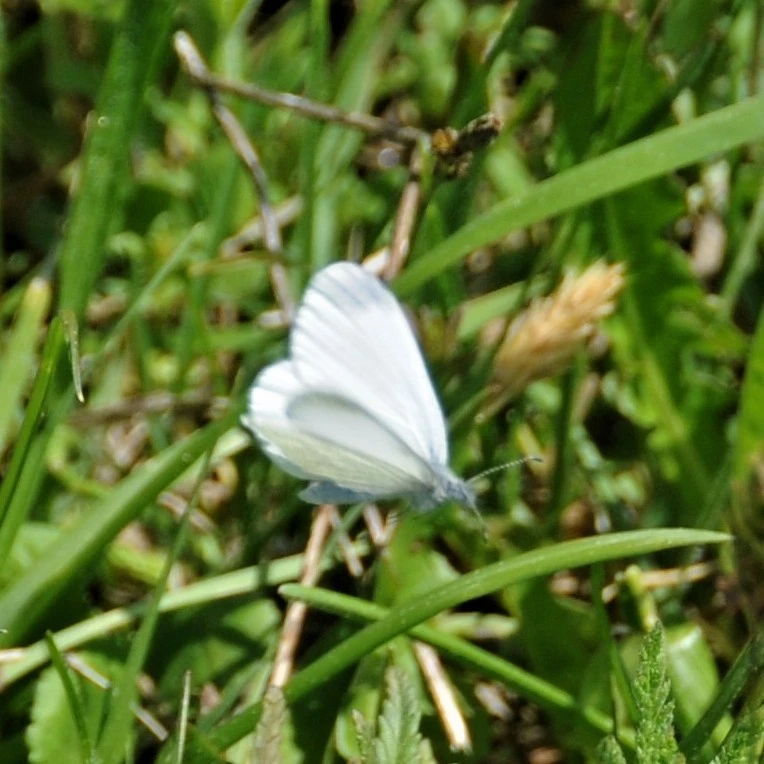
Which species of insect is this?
Leptidea sinapis/juvernica
